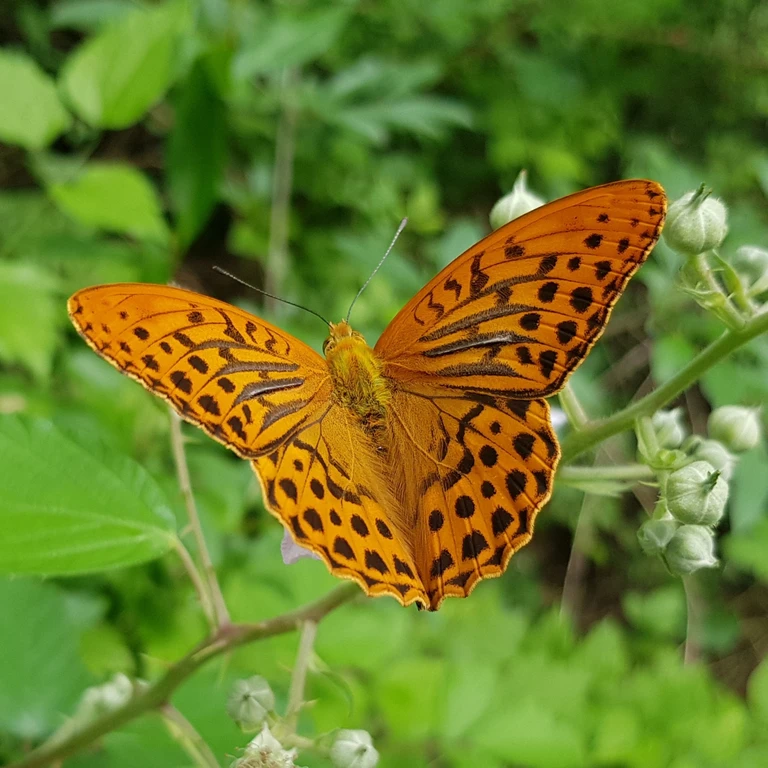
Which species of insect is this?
Argynnis paphia
